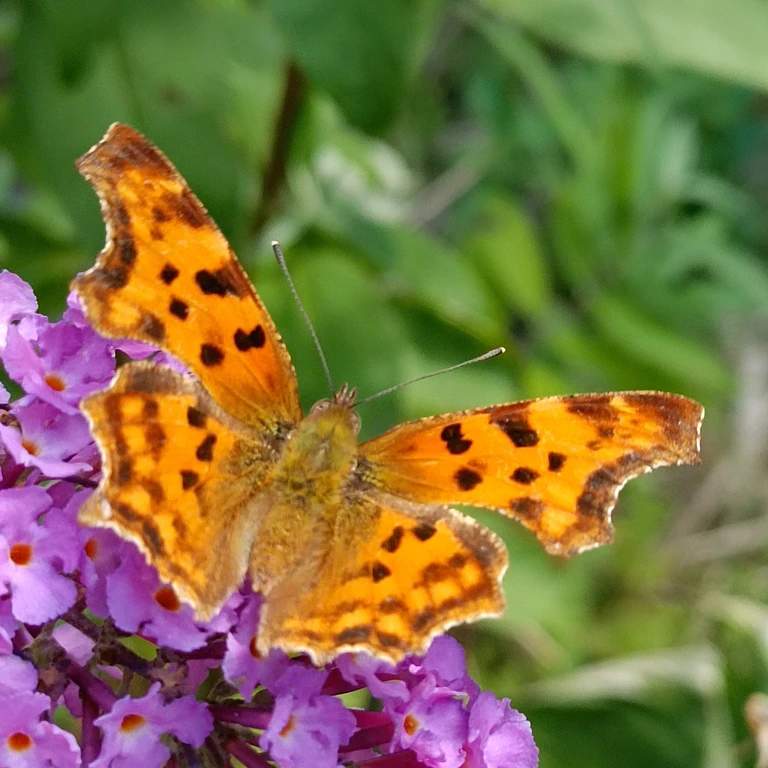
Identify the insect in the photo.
Polygonia c-album
